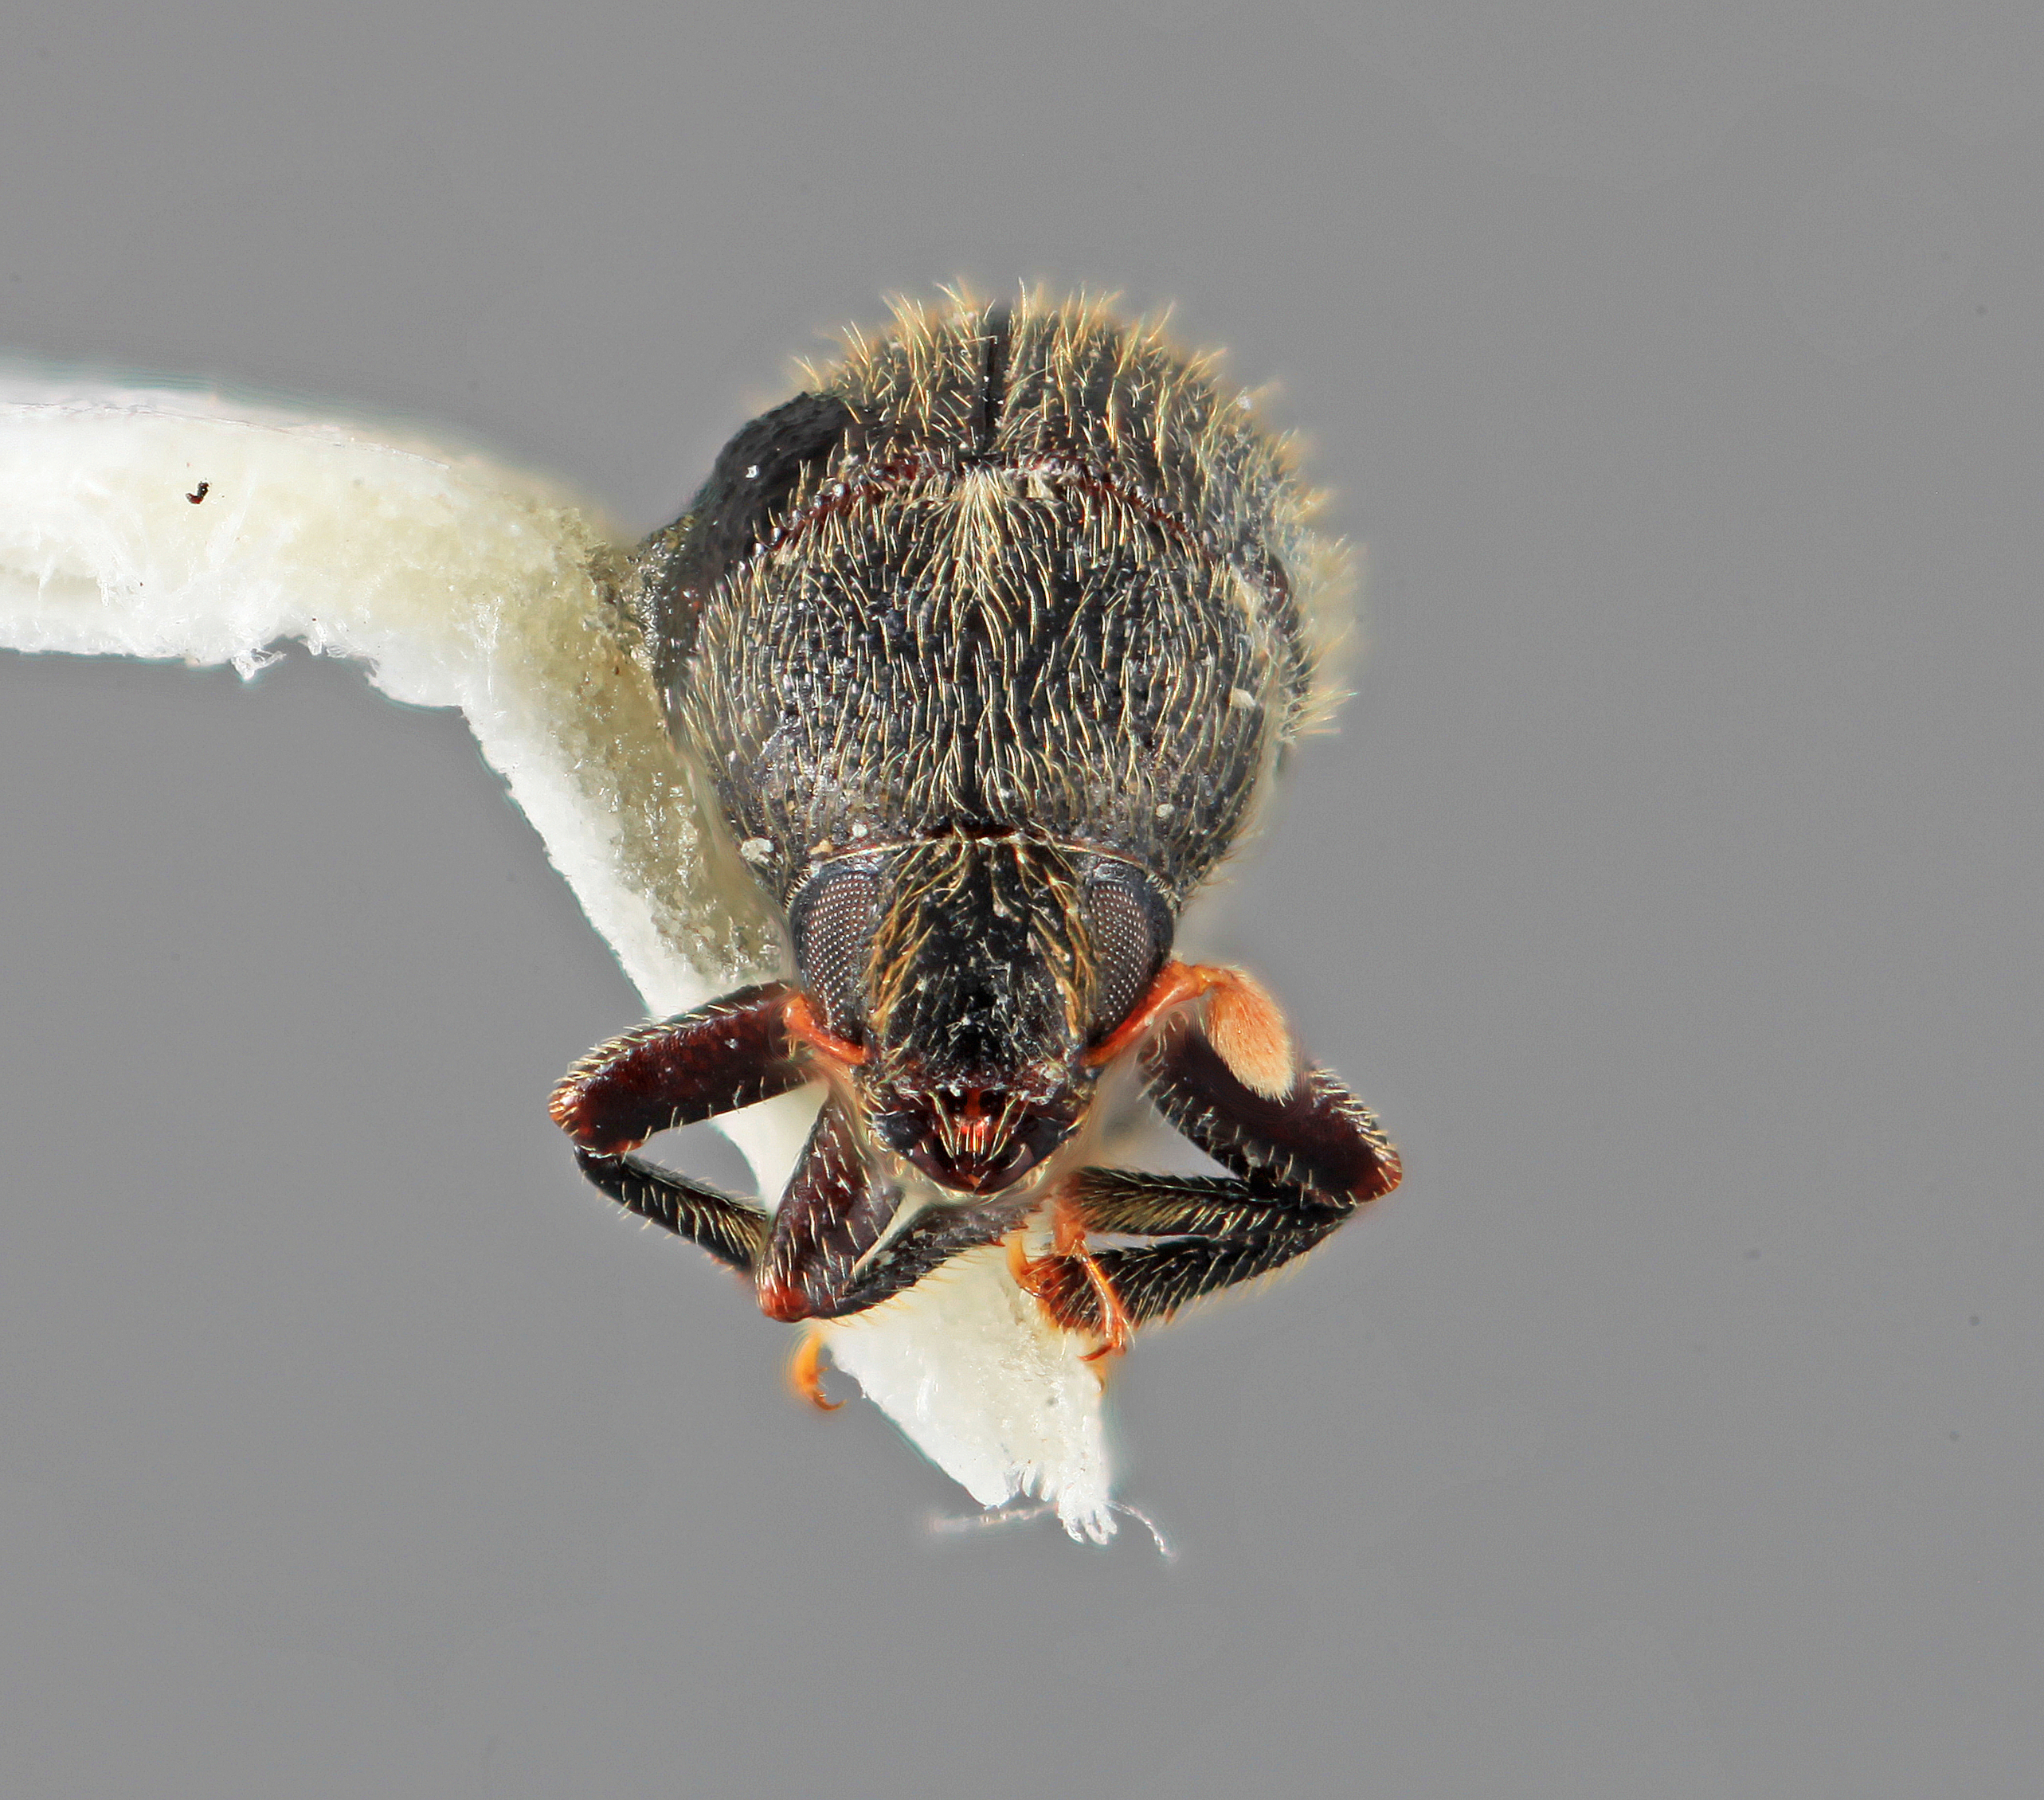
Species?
Chramesus simplicis
